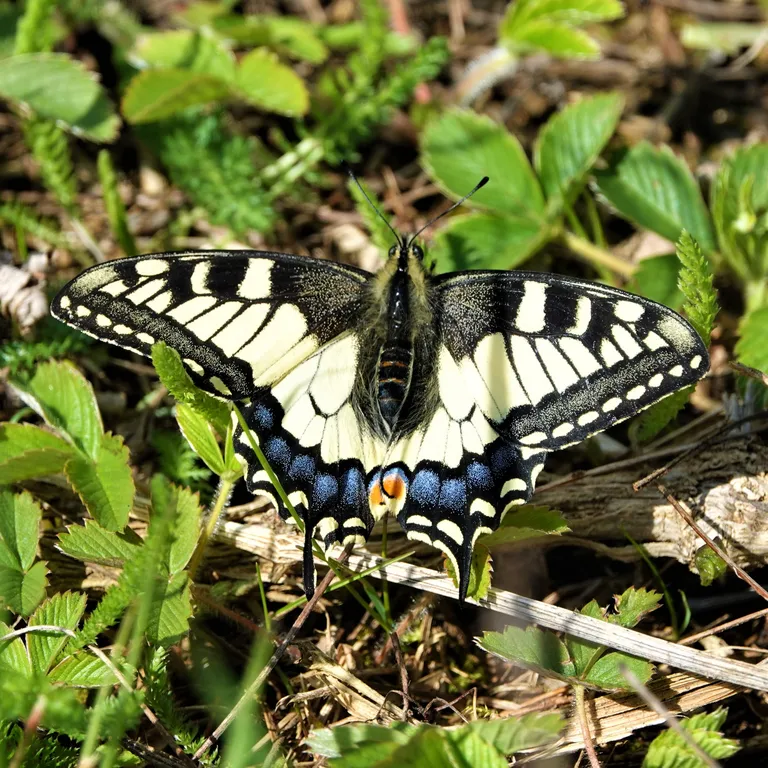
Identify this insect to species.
Papilio machaon
